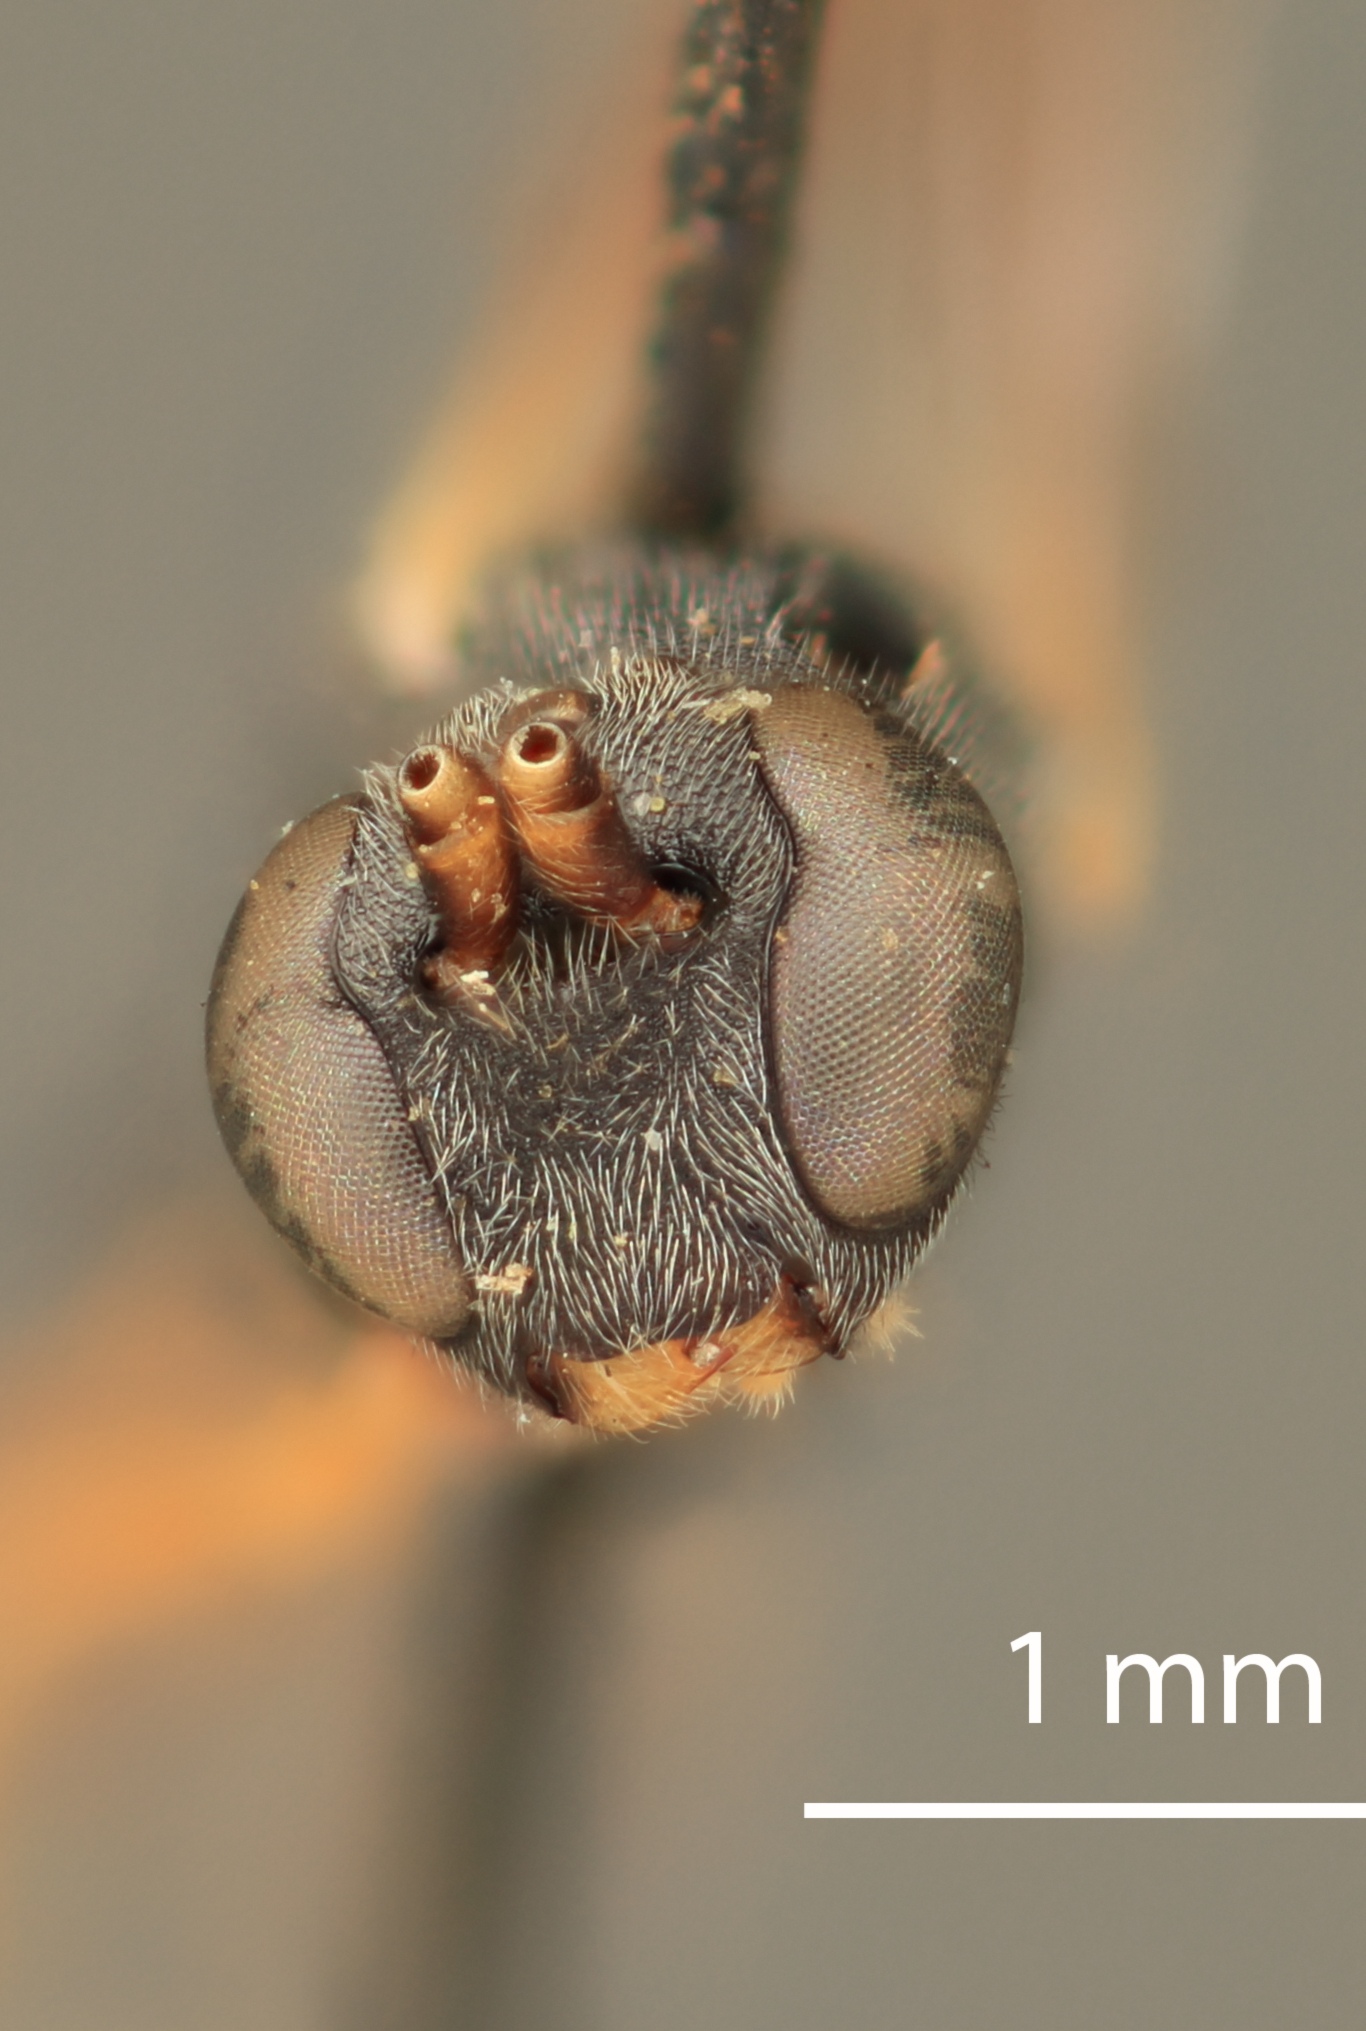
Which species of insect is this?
Casinaria eupitheciae
